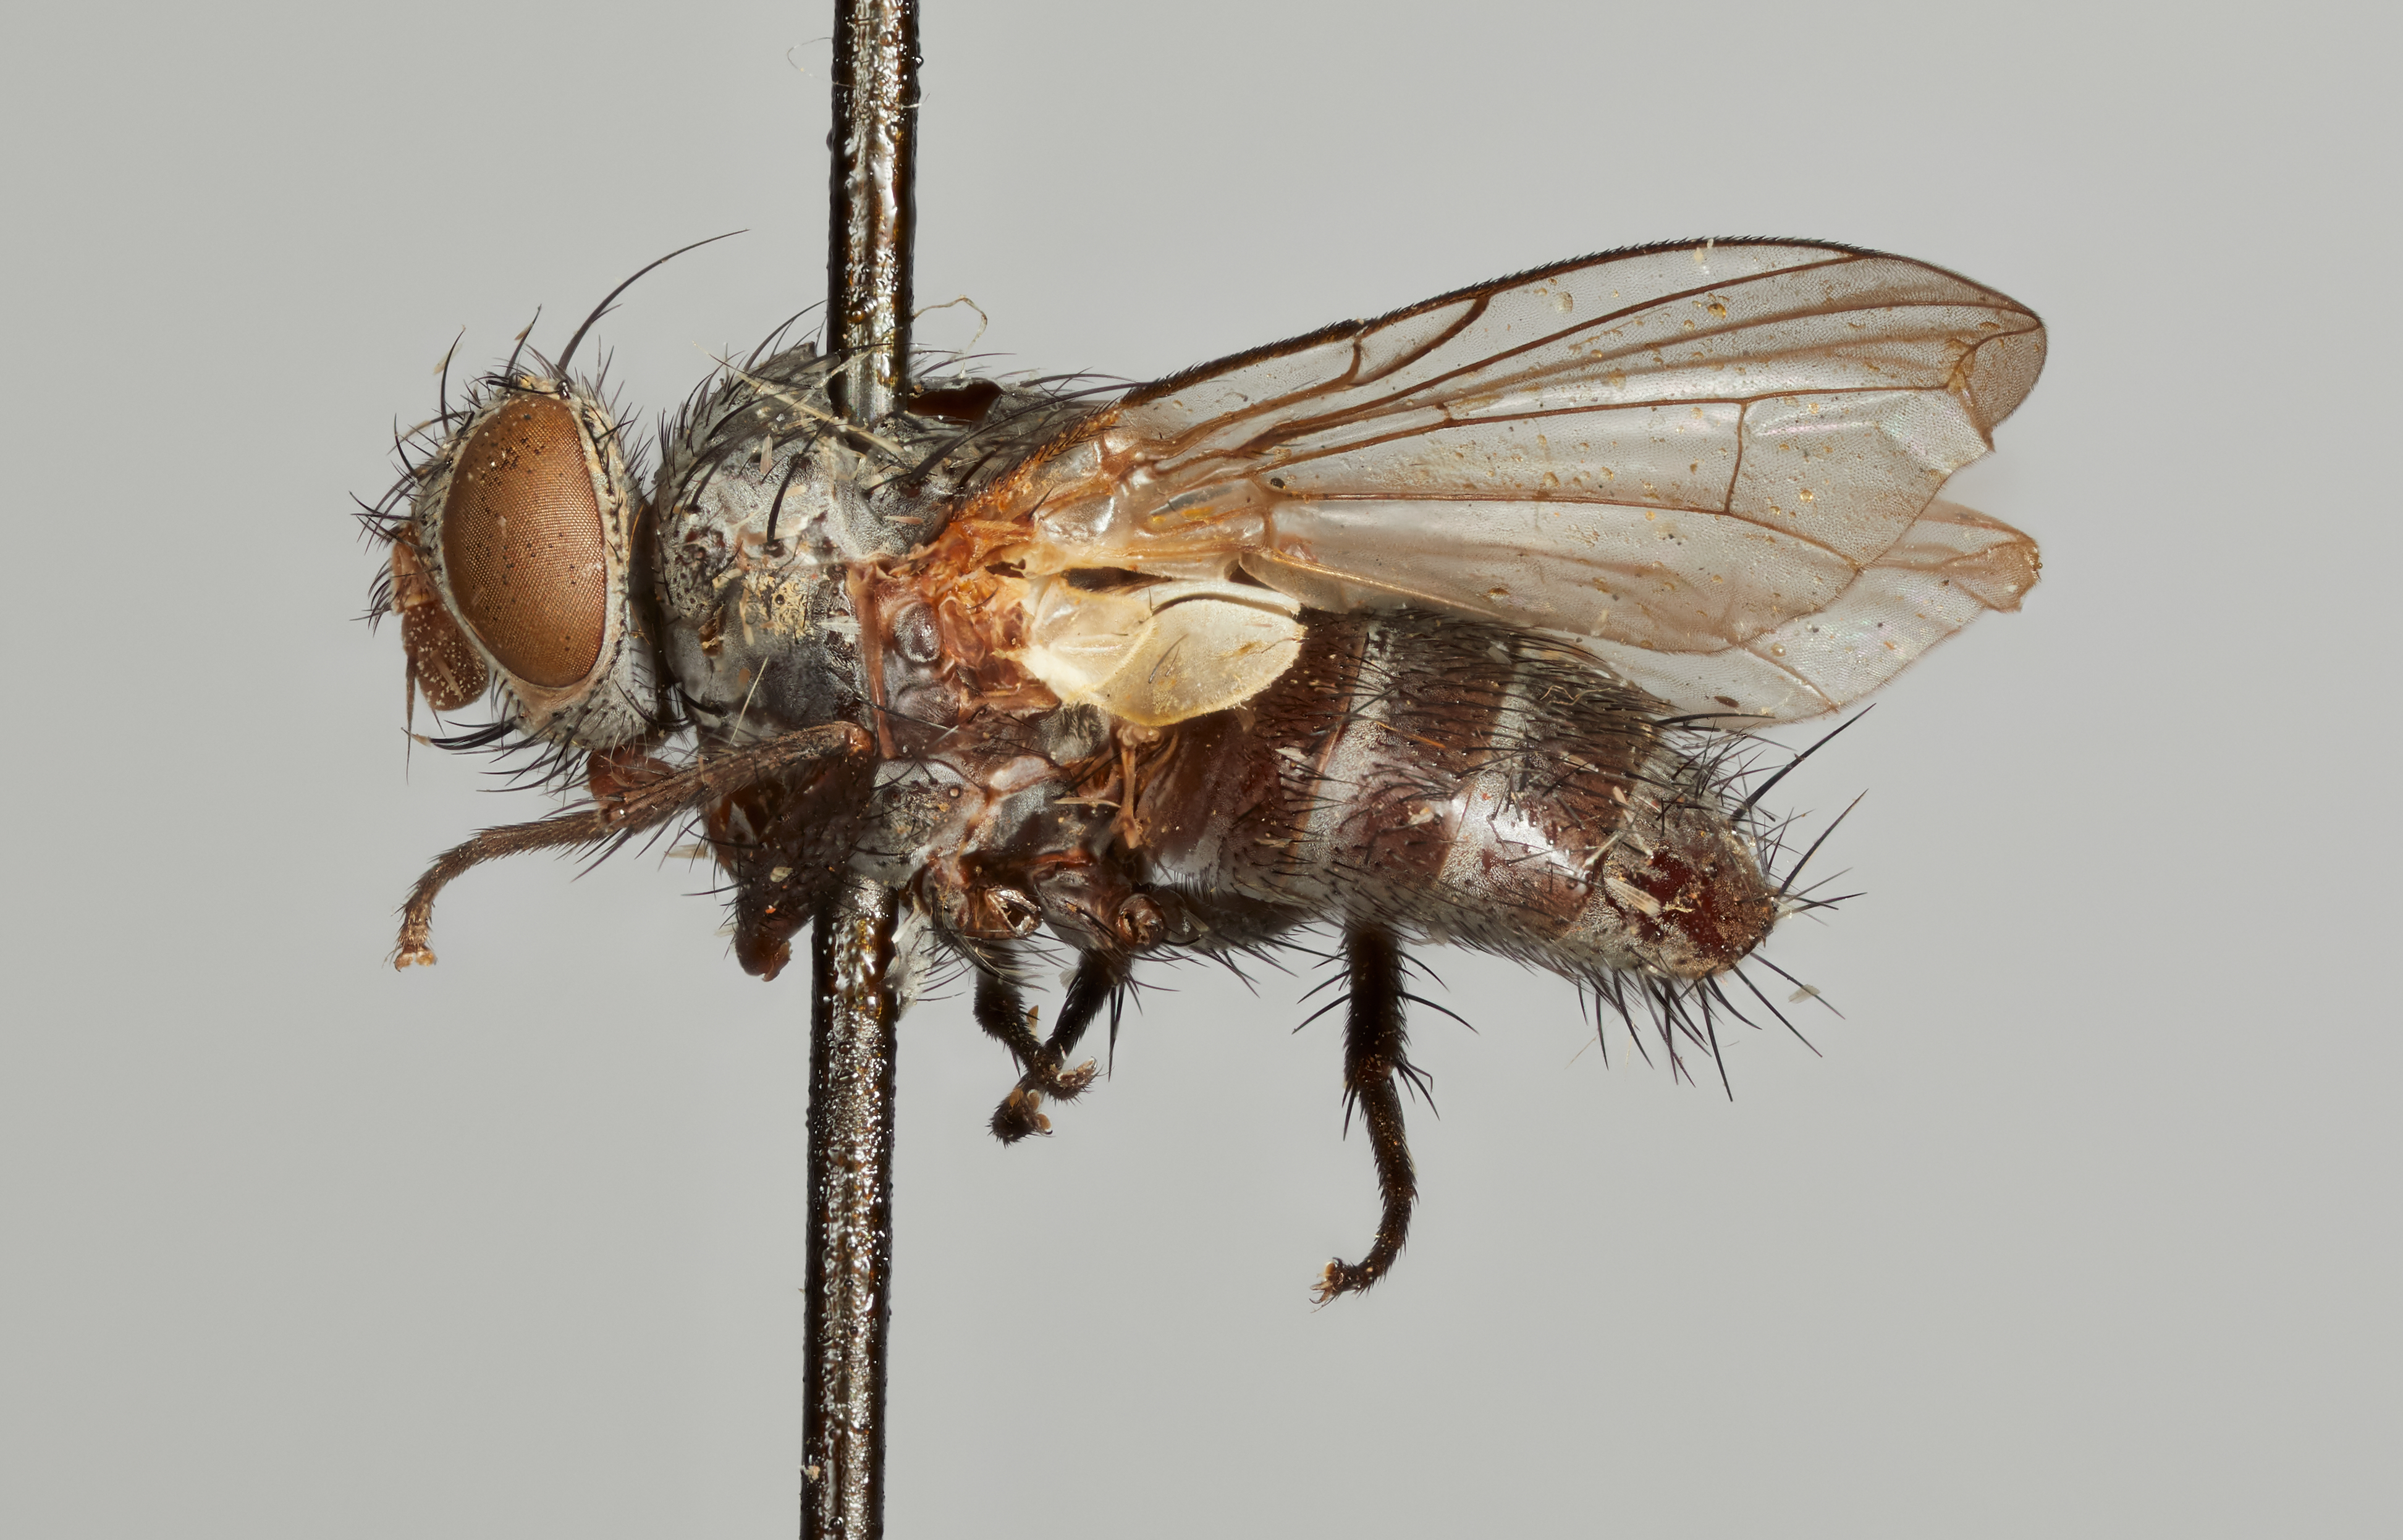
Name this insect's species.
Acronaristopsis bahamensis
